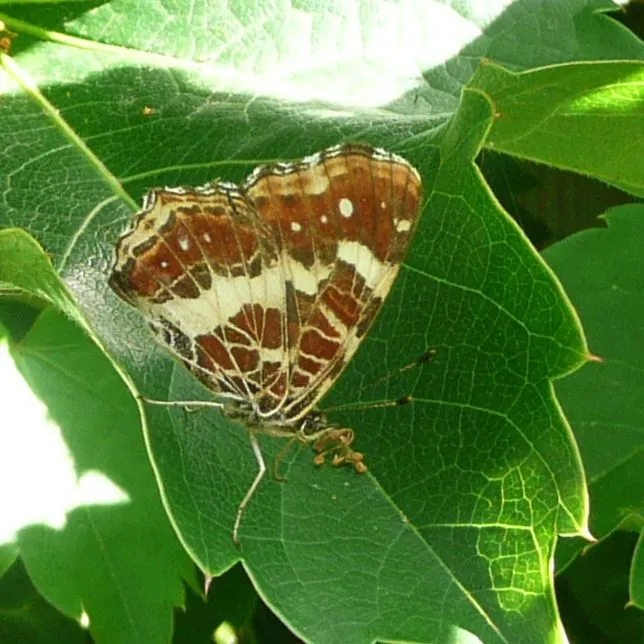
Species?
Araschnia levana
